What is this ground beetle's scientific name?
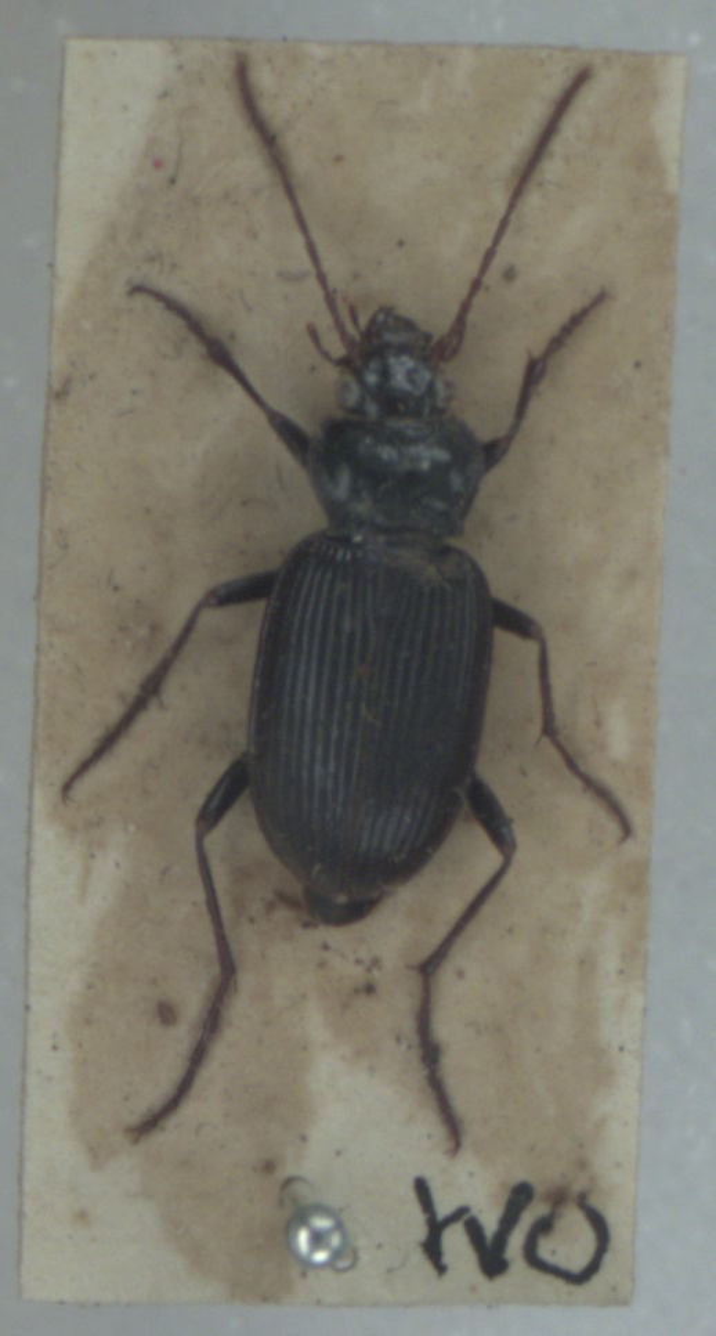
Nebria brevicollis
